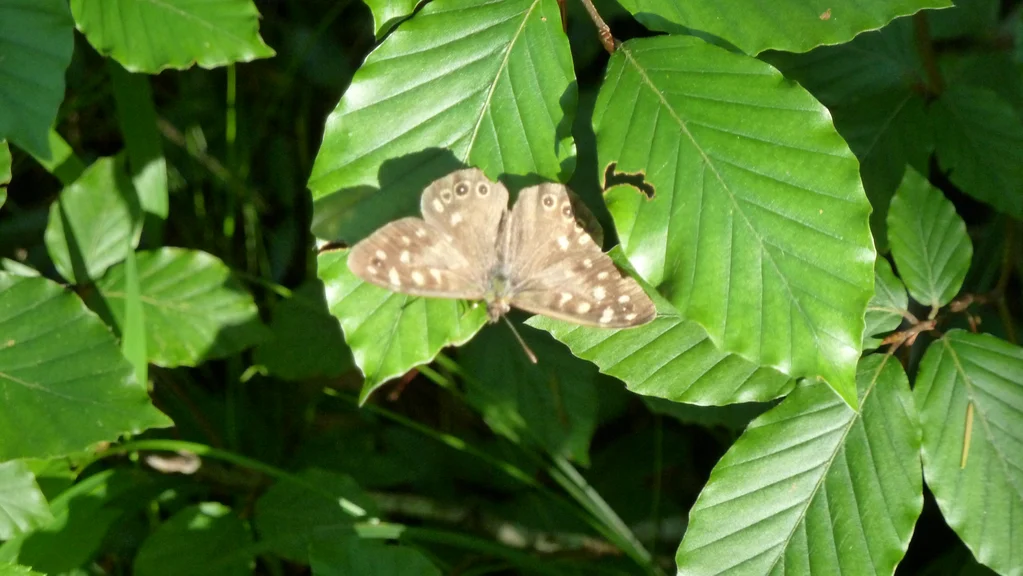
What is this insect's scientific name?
Pararge aegeria
